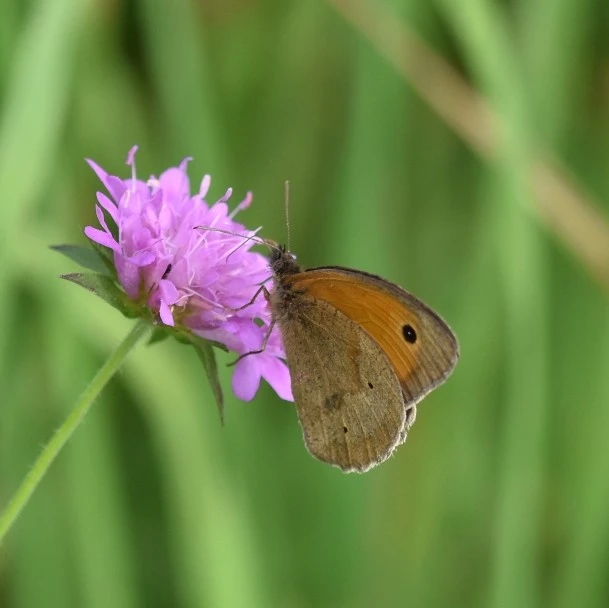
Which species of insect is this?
Maniola jurtina
